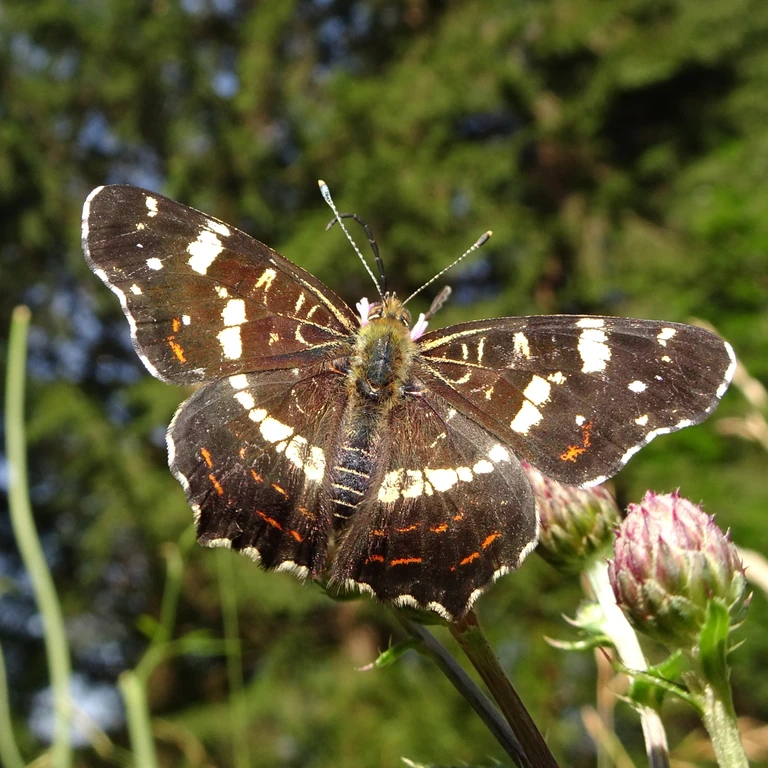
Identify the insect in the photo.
Araschnia levana
